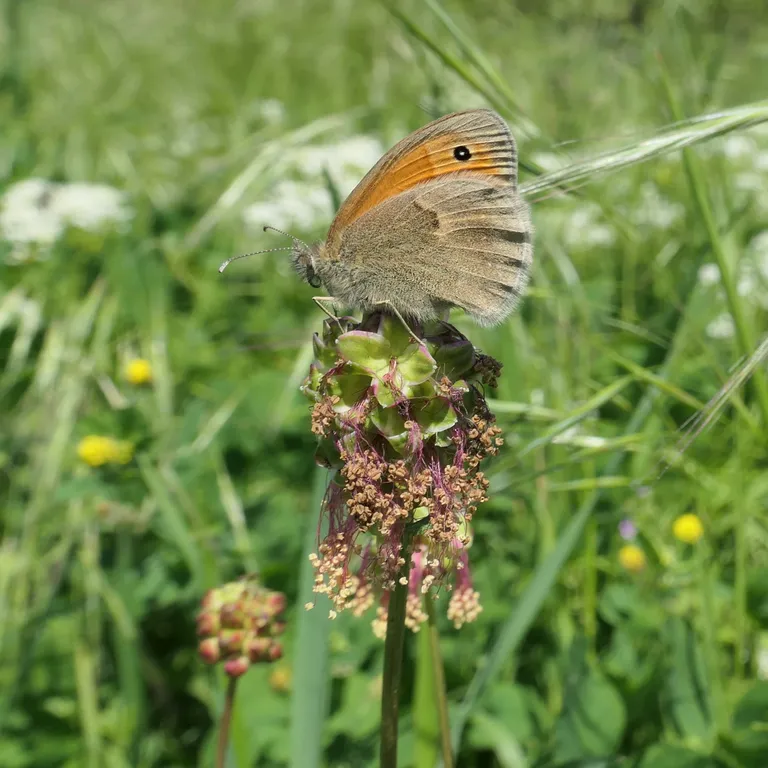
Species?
Coenonympha pamphilus
